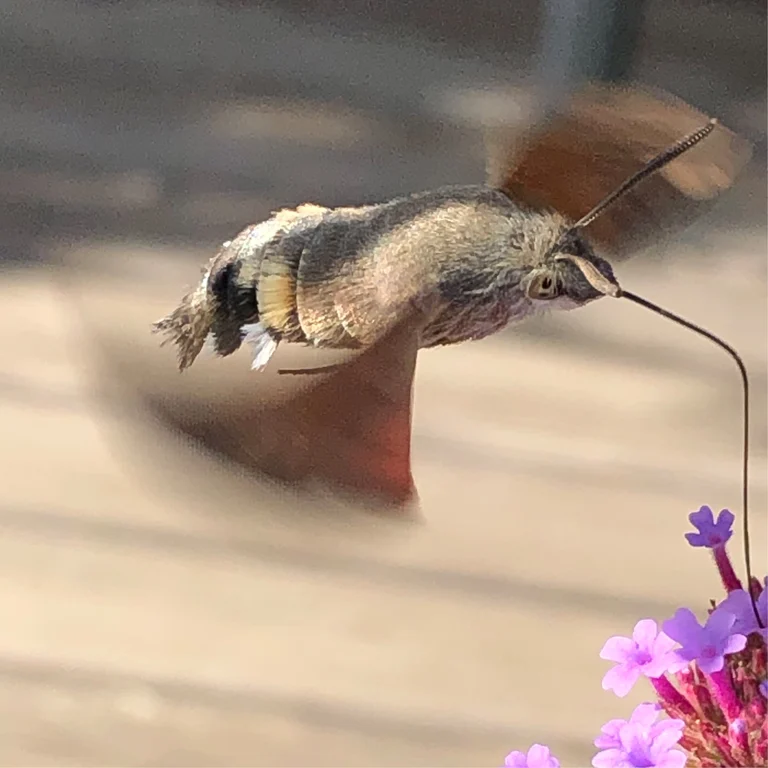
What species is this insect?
Macroglossum stellatarum
